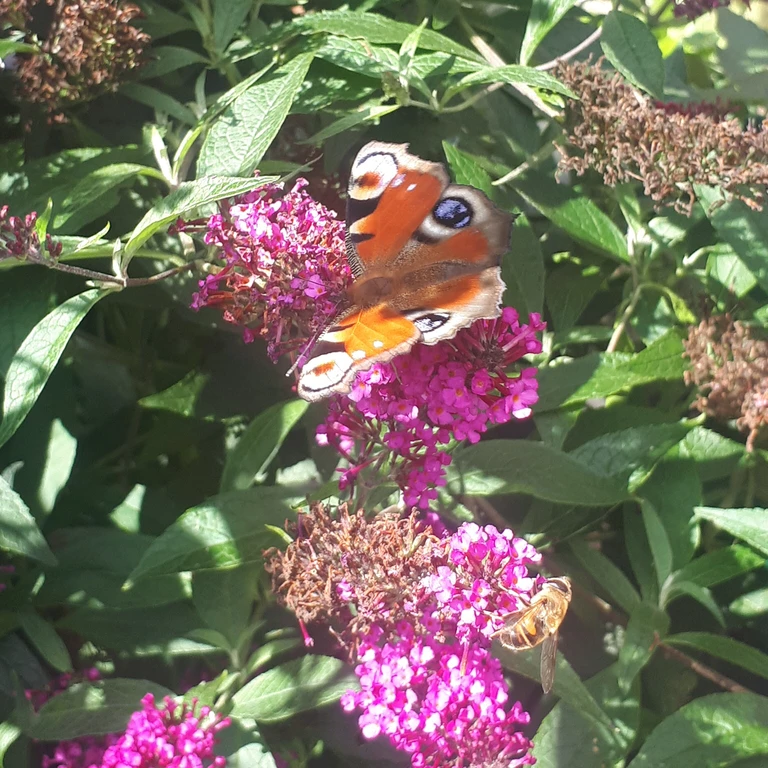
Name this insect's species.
Aglais io
